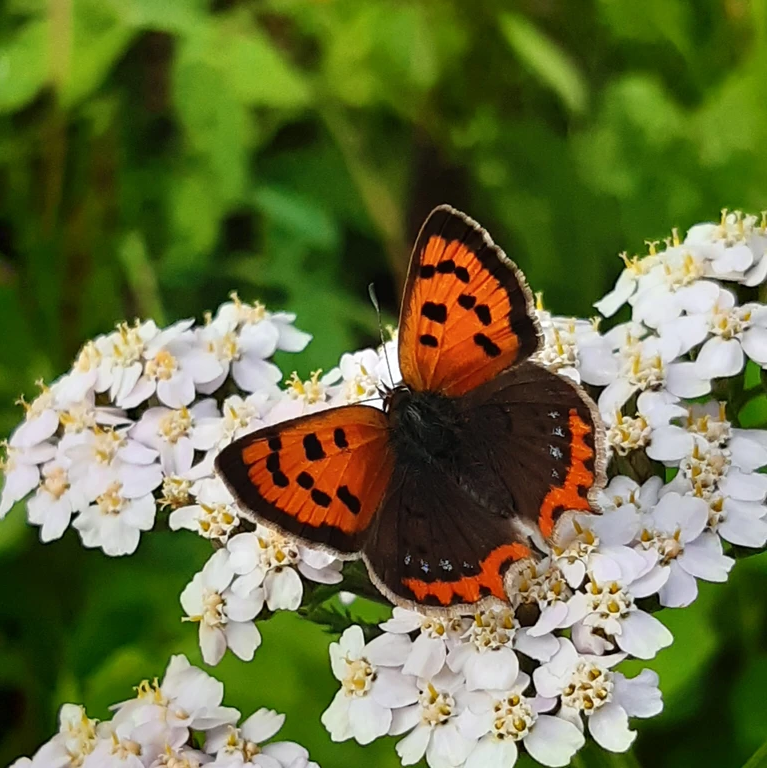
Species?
Lycaena phlaeas
